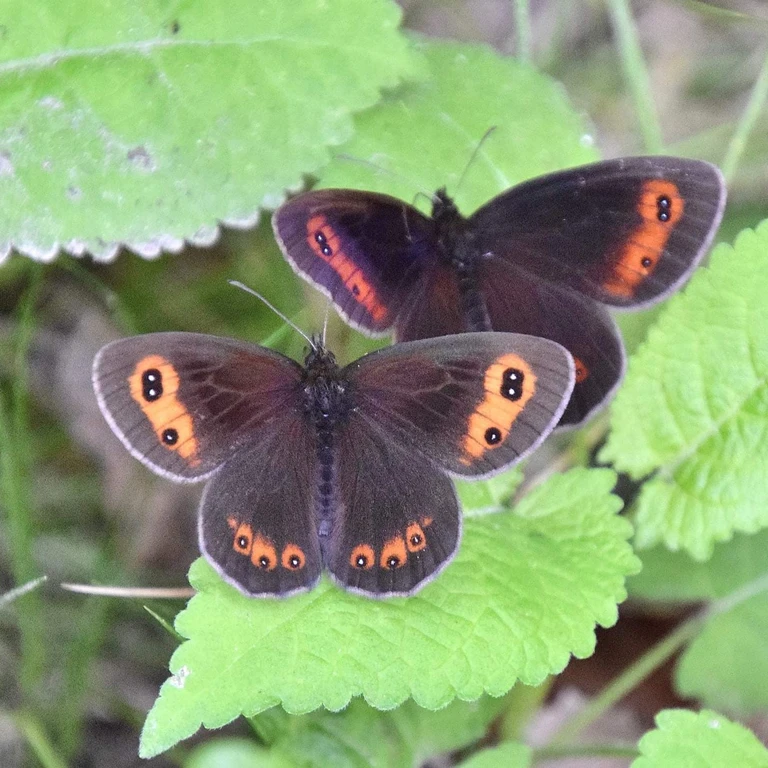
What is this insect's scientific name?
Erebia aethiops
